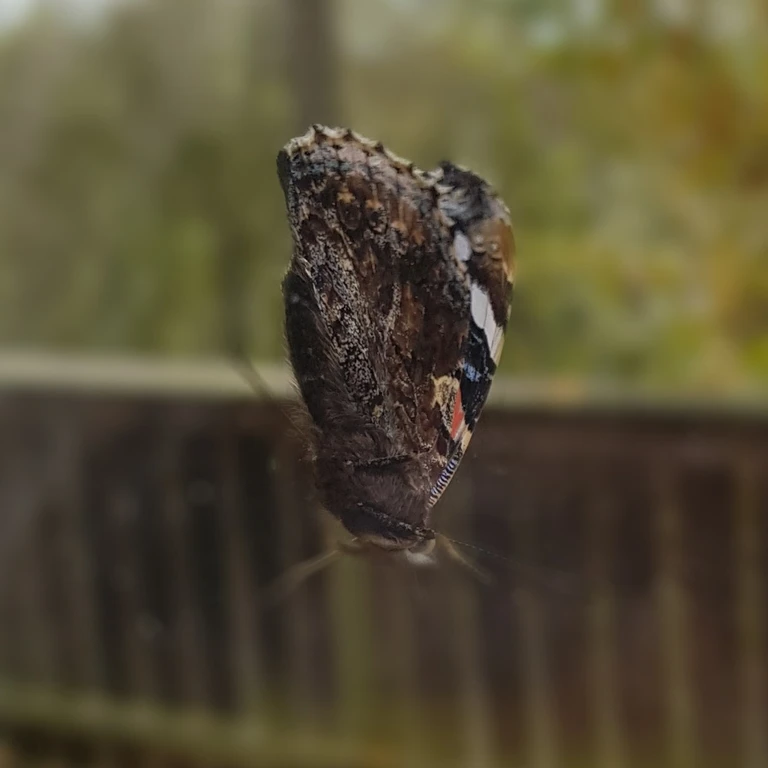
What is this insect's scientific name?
Vanessa atalanta
